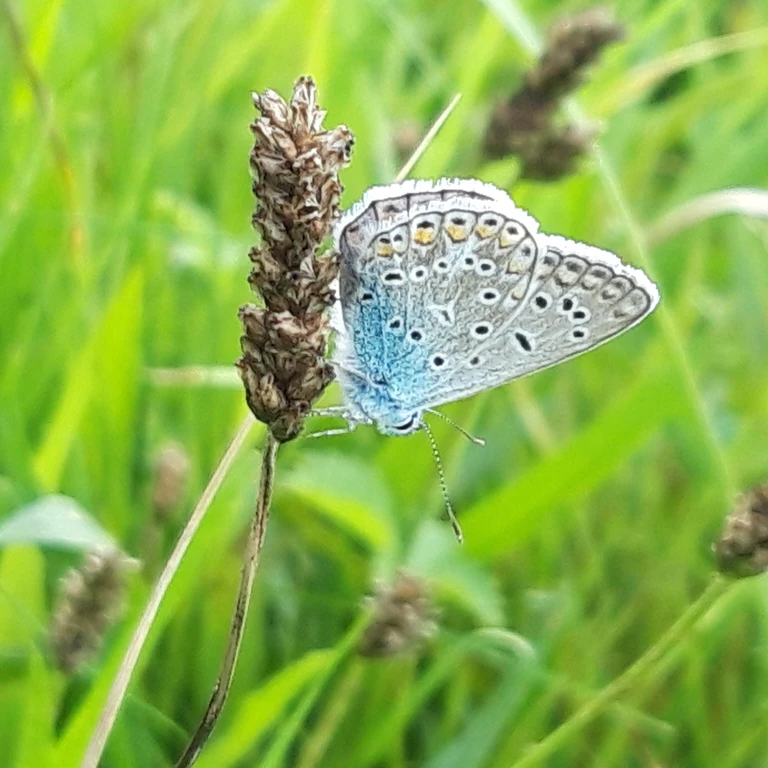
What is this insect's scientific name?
Polyommatus icarus
